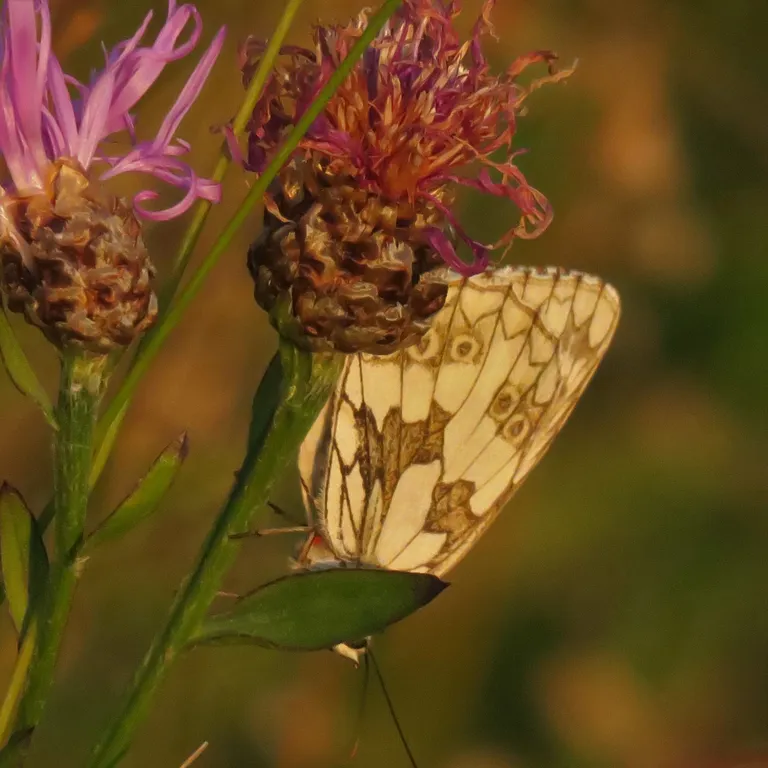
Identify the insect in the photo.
Melanargia galathea
